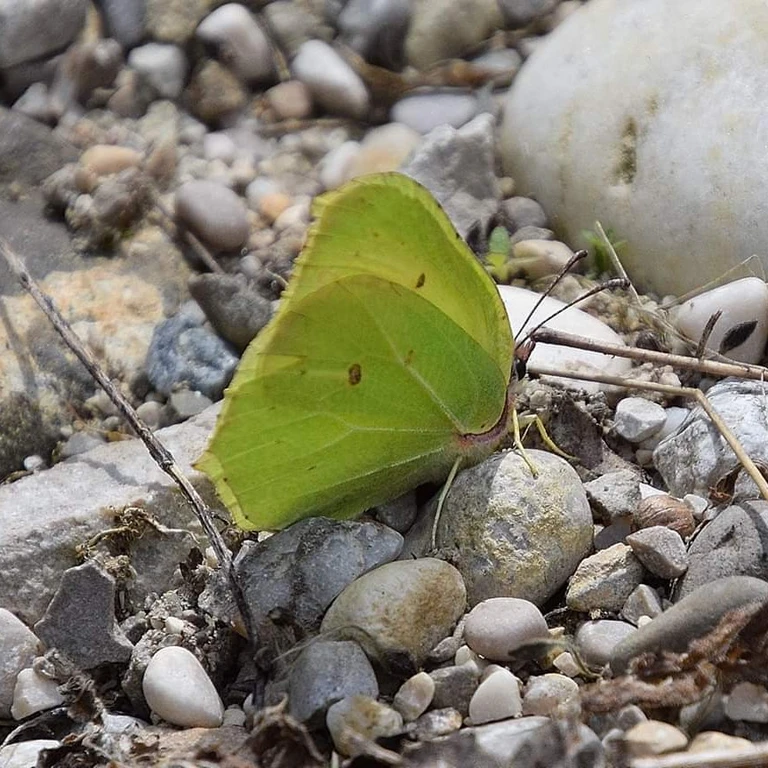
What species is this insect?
Gonepteryx rhamni
